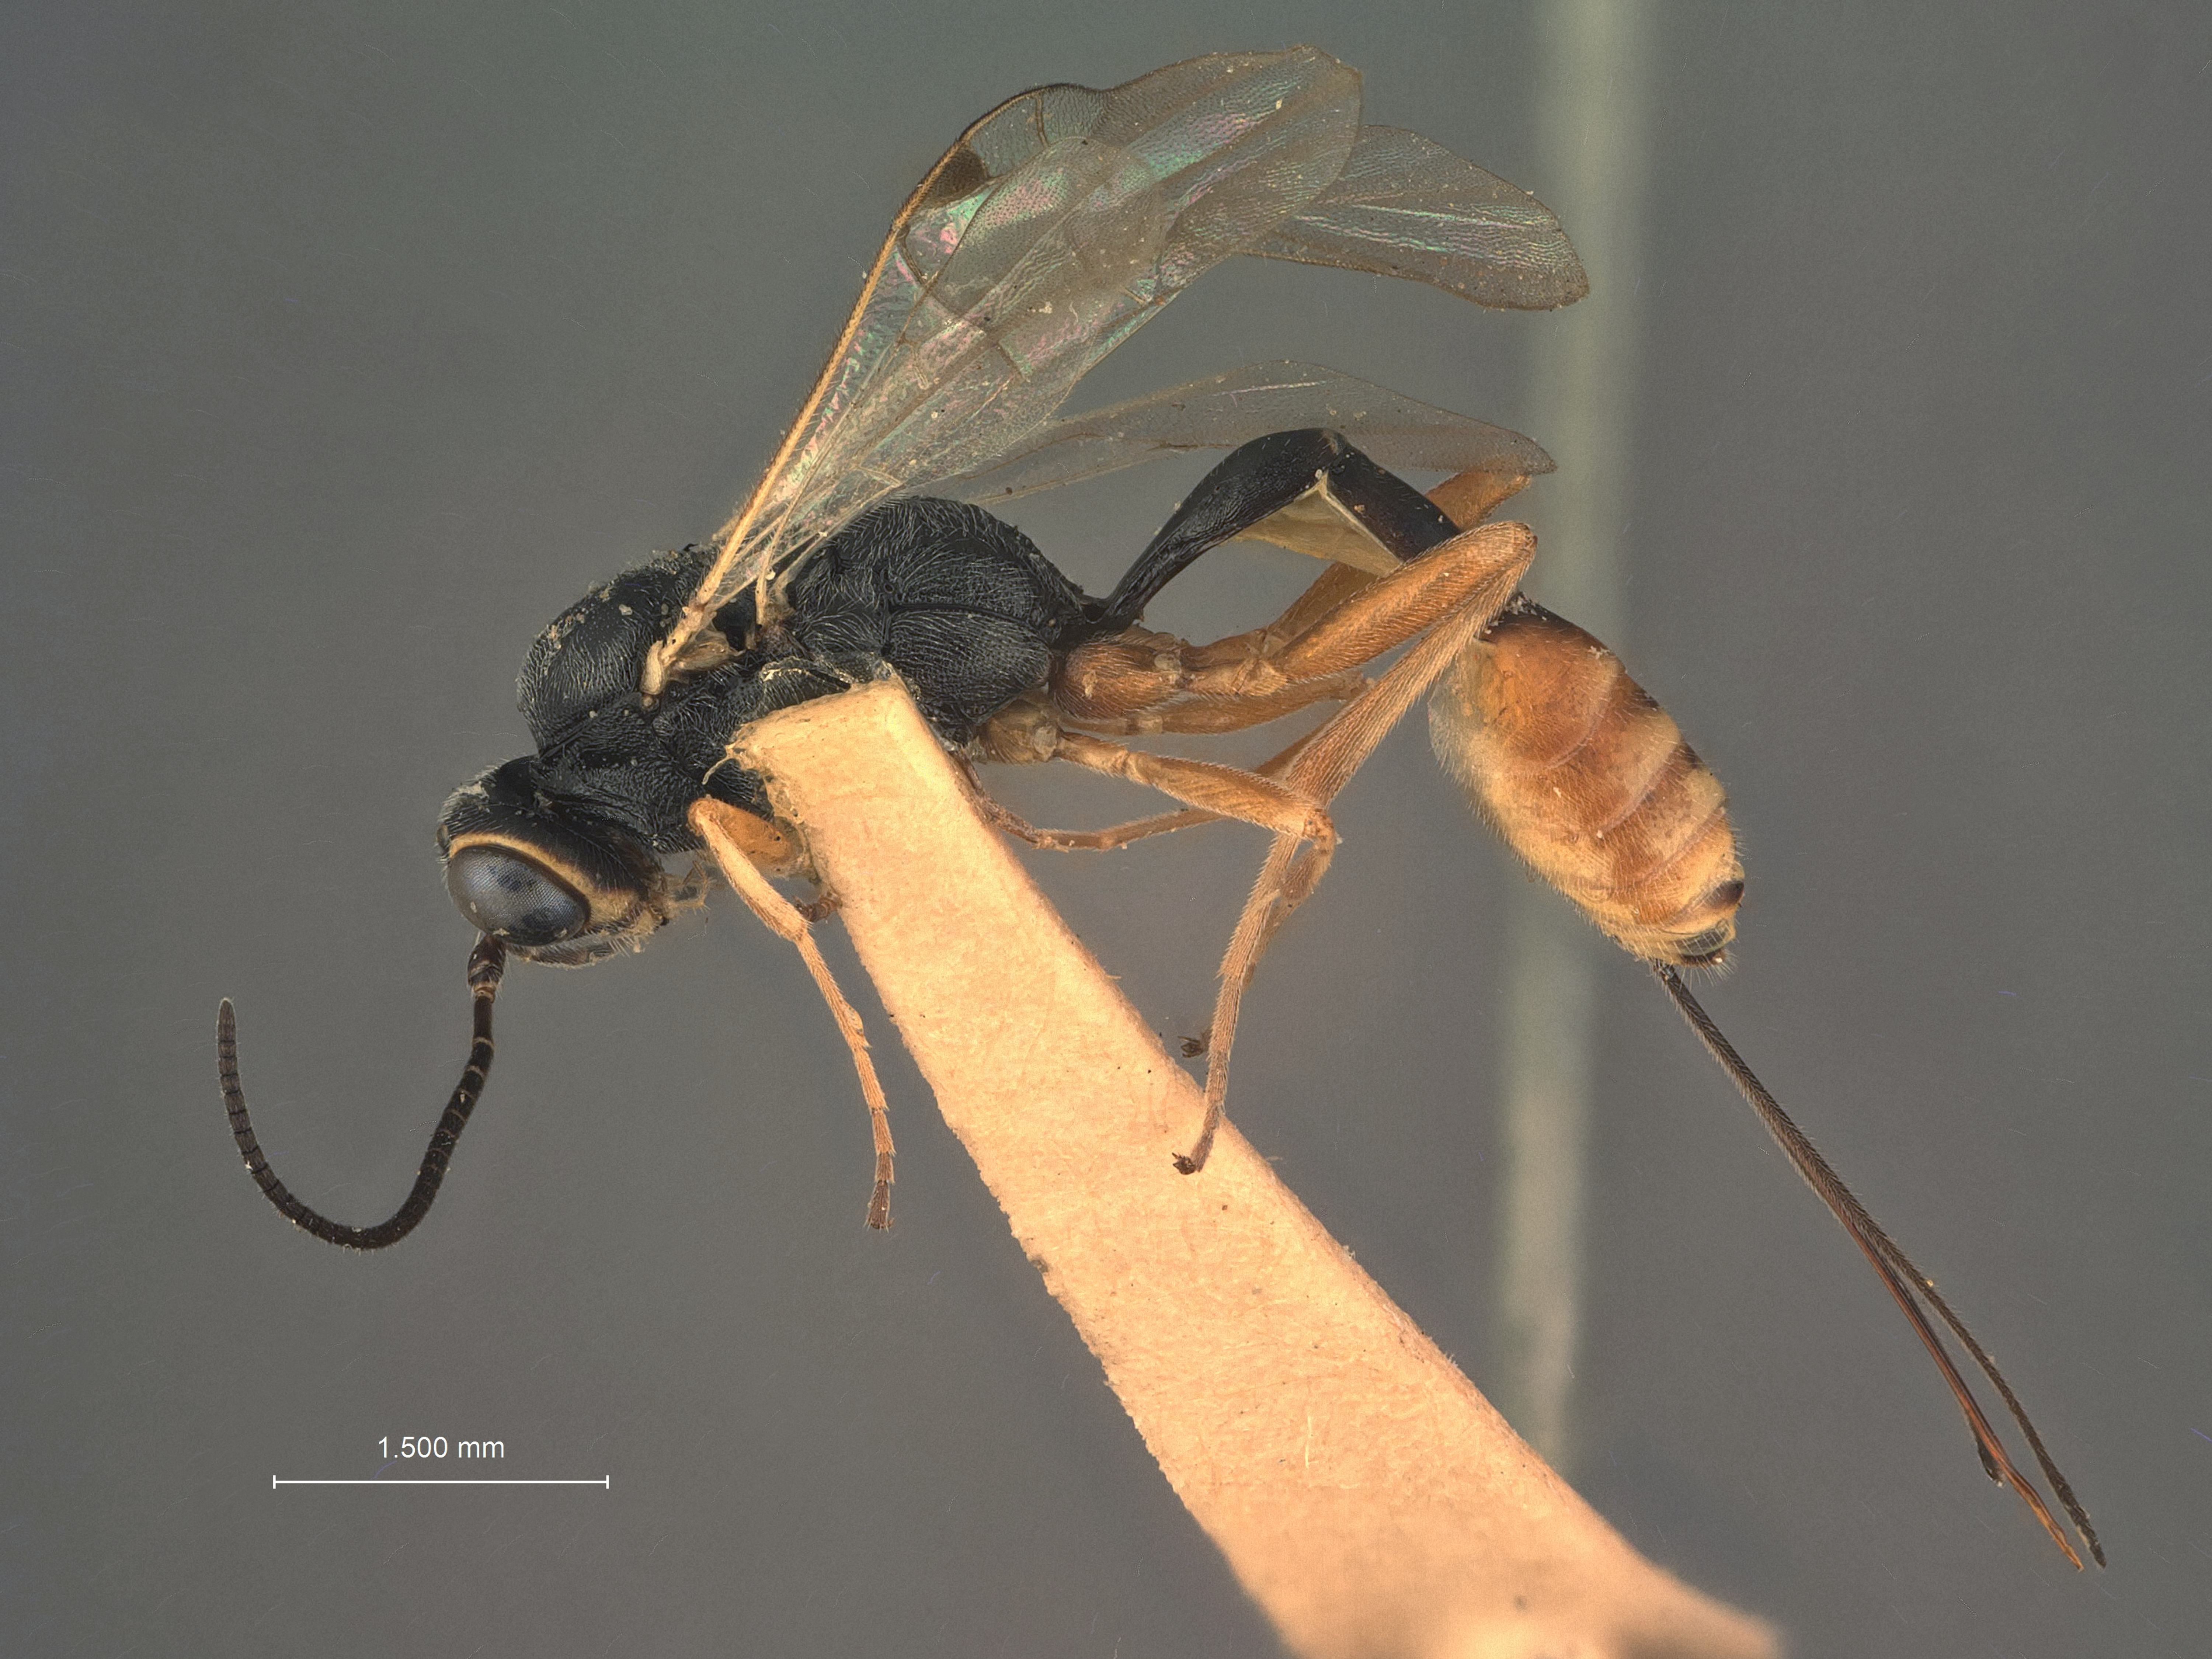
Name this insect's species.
Cremastus gallaecola
